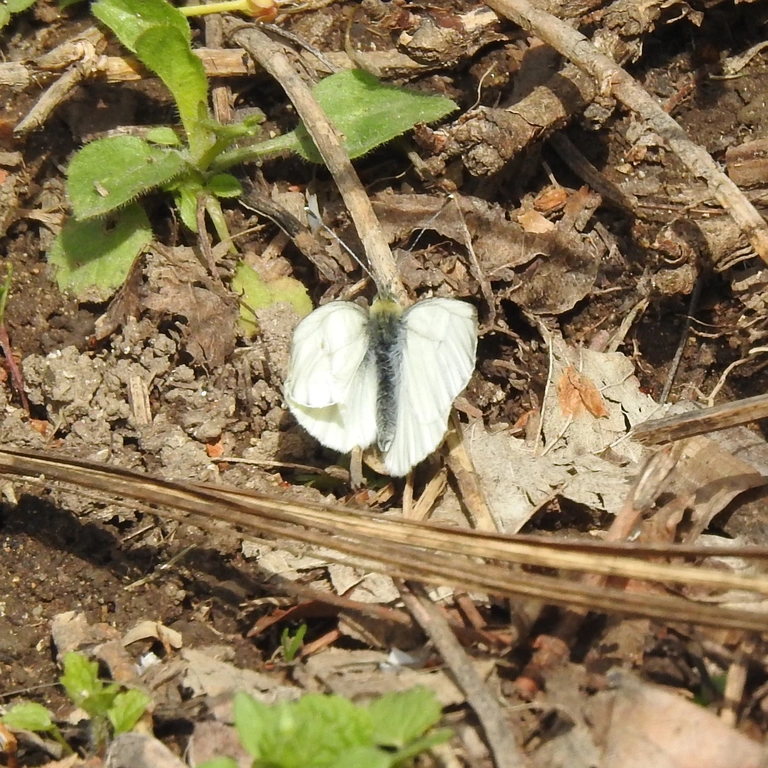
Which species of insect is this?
Pieris napi
